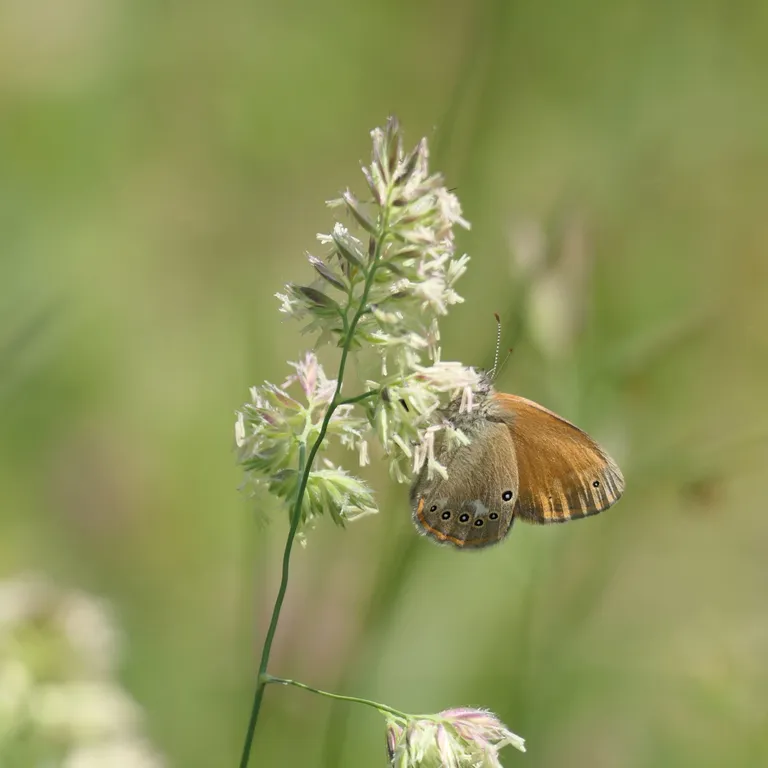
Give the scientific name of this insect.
Coenonympha glycerion (also Coenonympha iphis)
